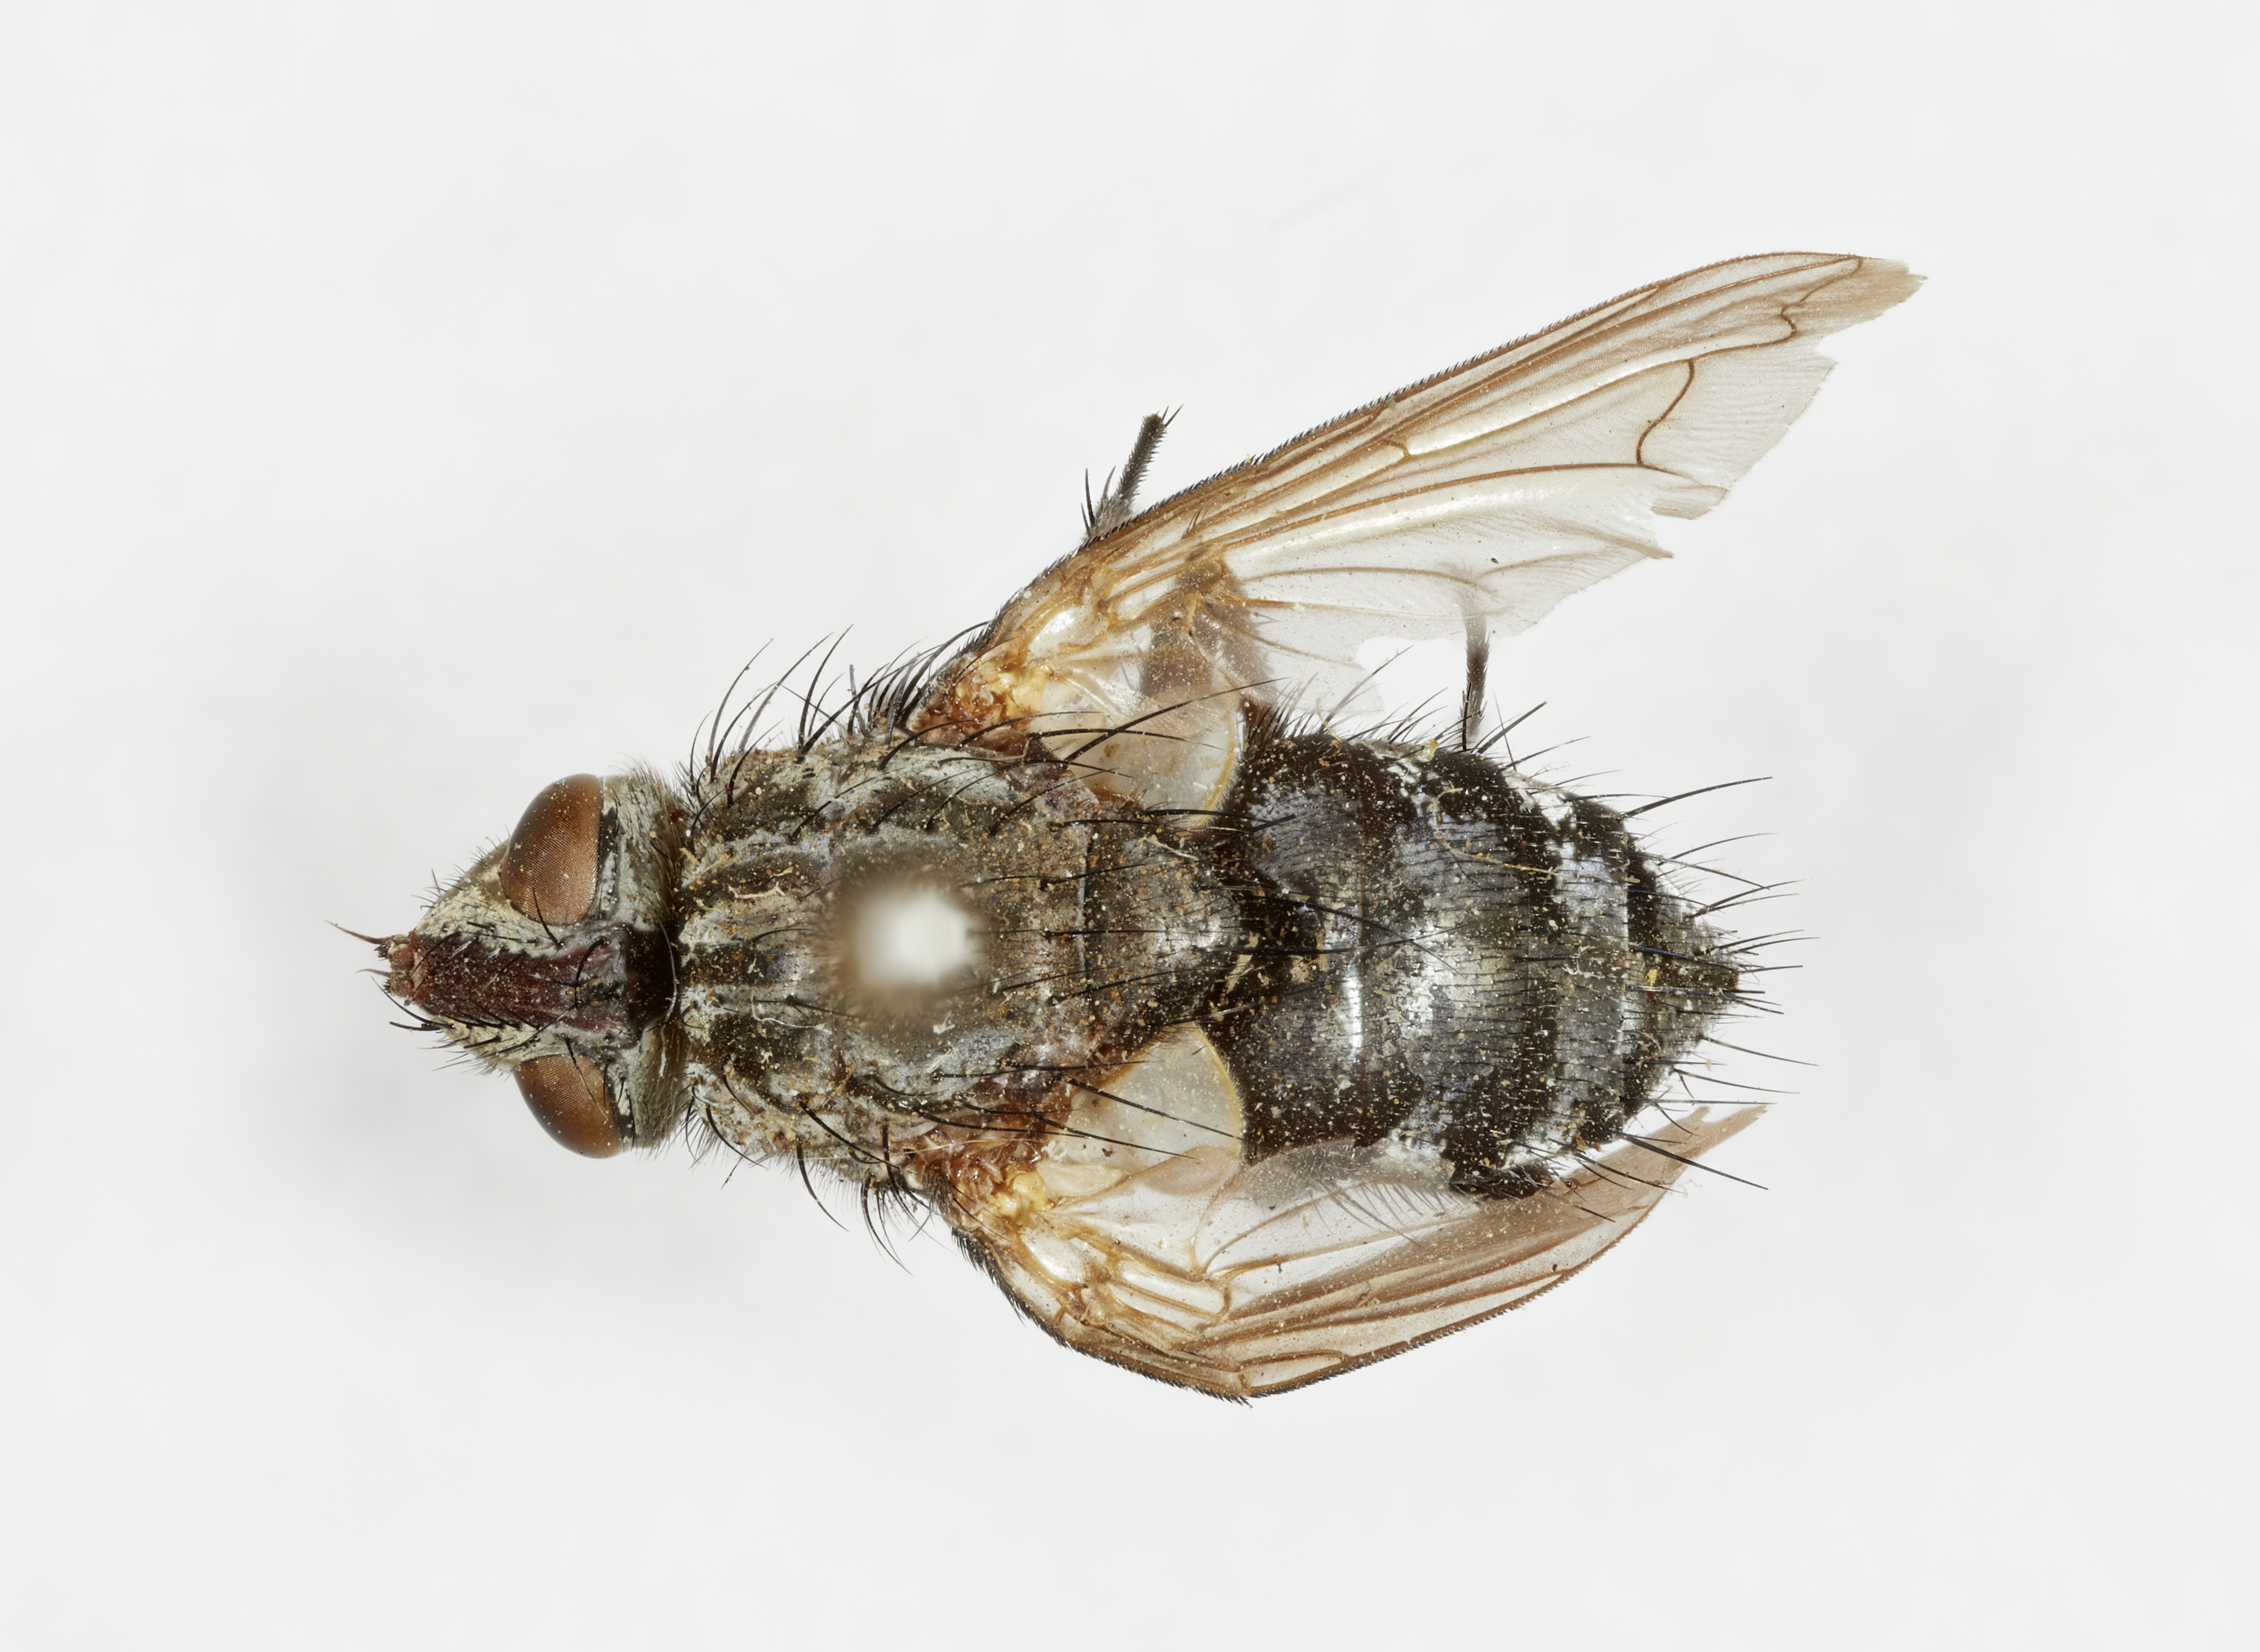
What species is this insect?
Morphodexia microphthalmoides
